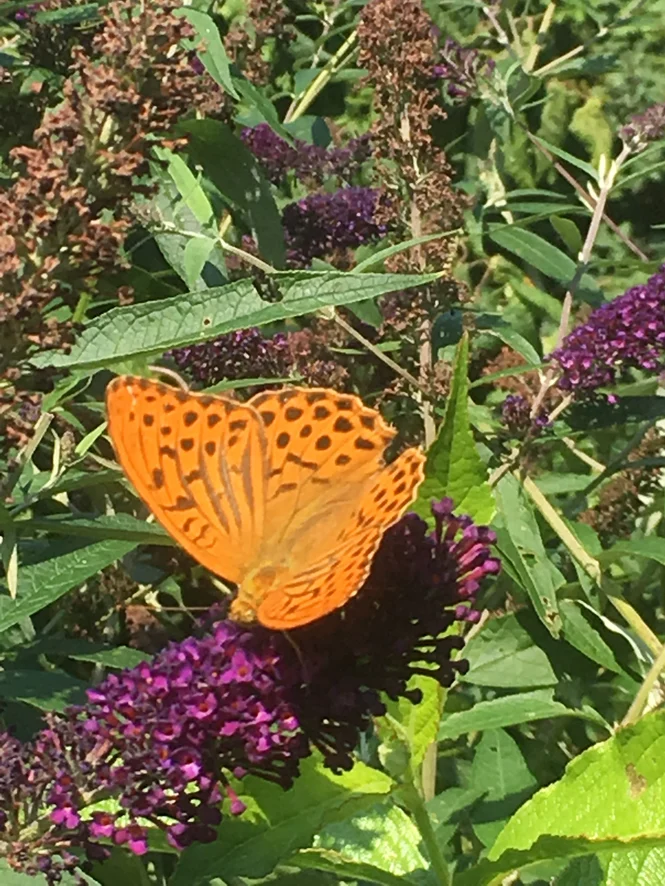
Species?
Argynnis paphia
